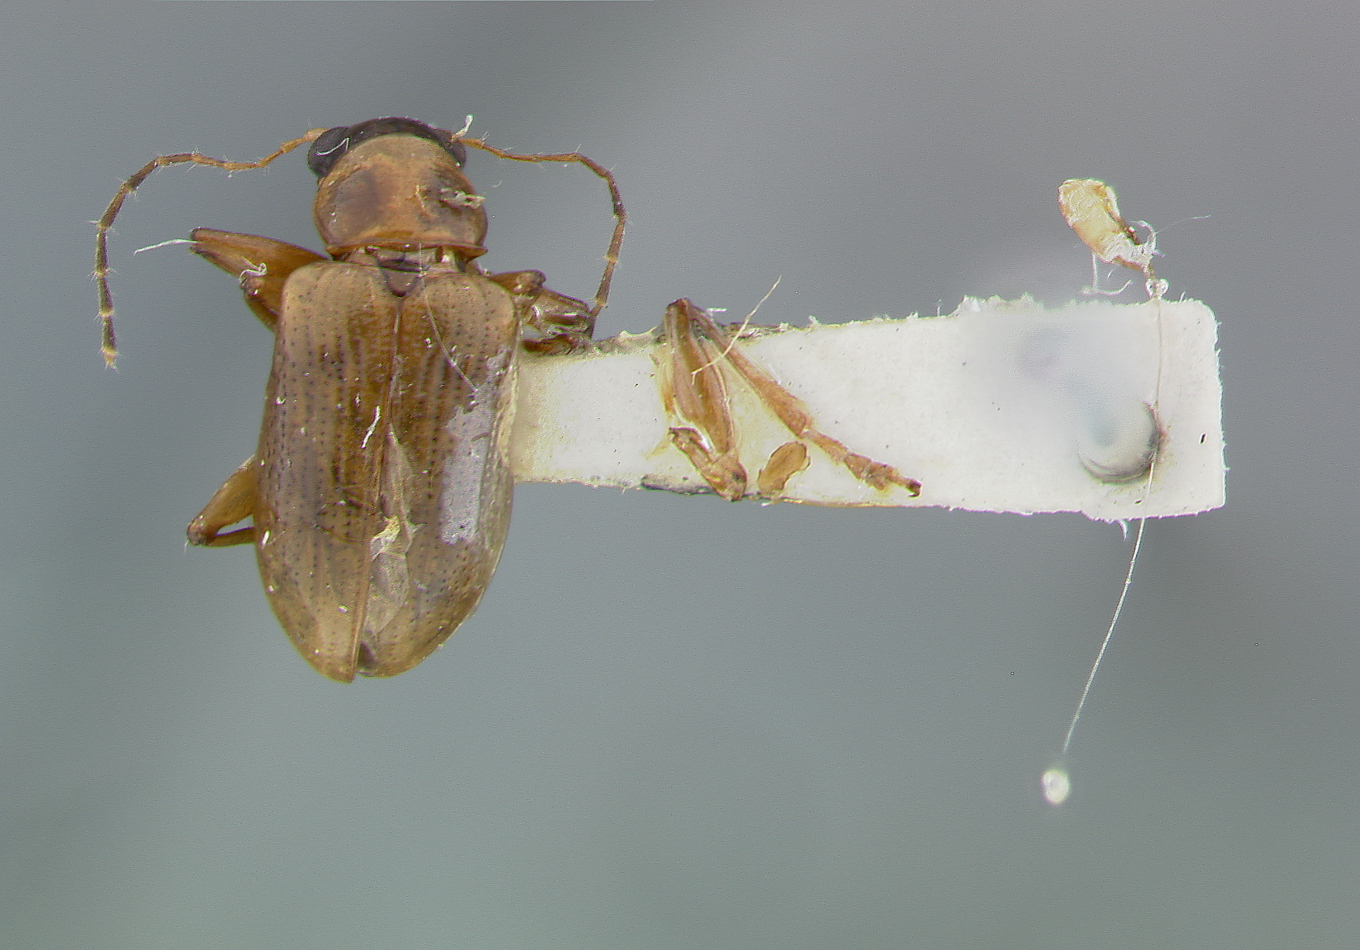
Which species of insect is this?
Metachroma acutulum
